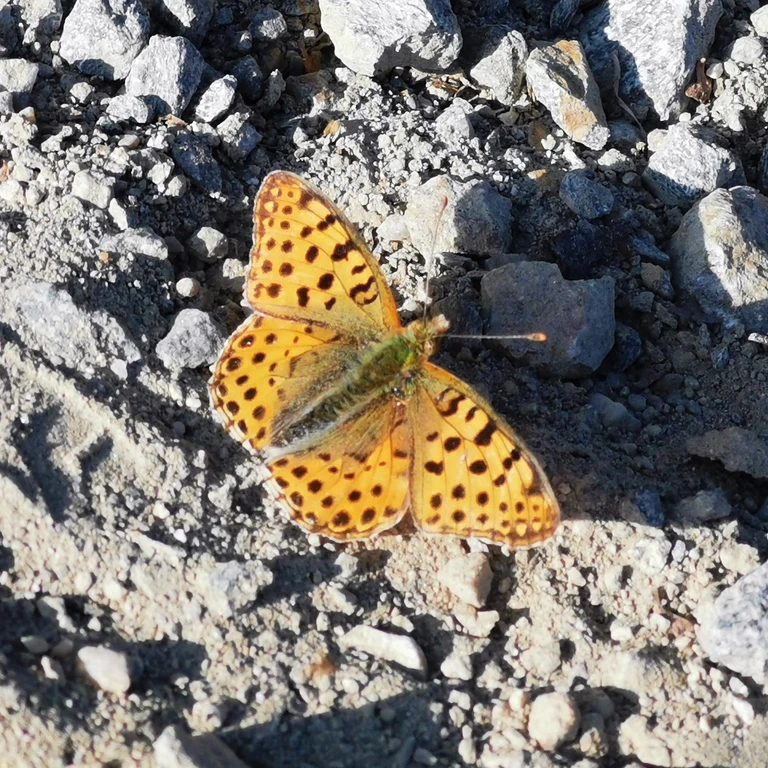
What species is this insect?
Issoria lathonia
